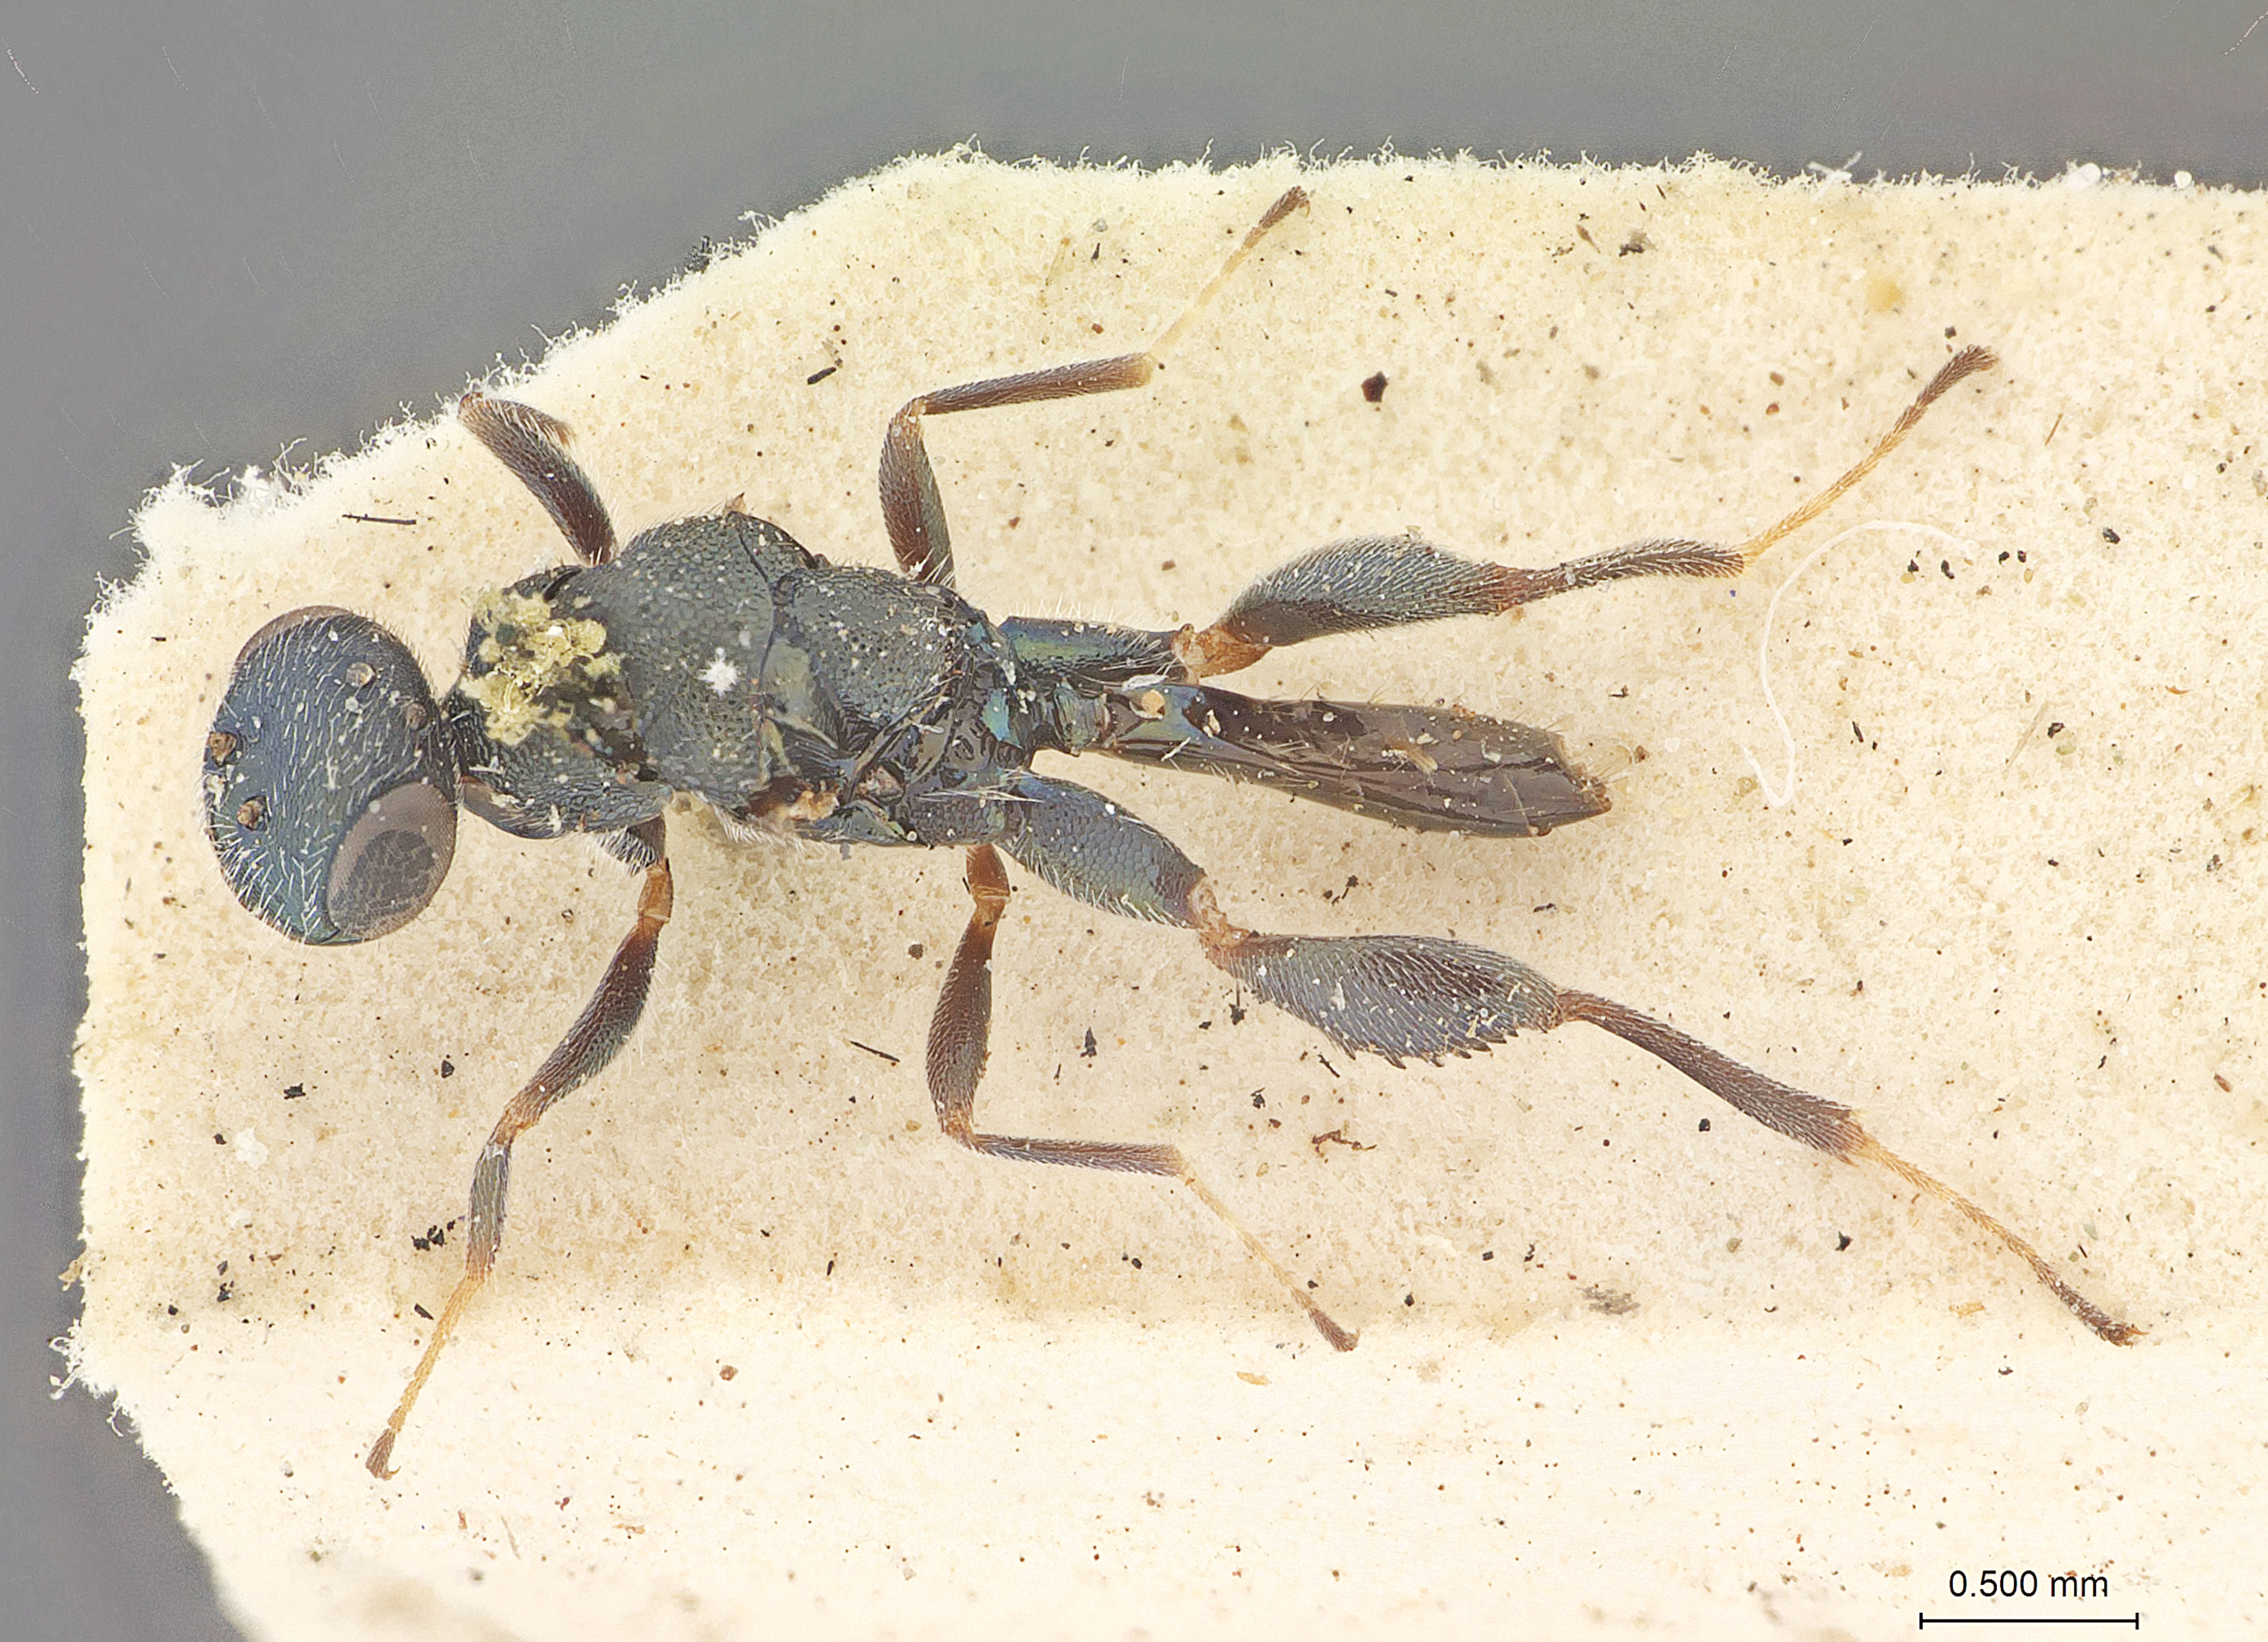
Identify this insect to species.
Chalcedectus indicus
